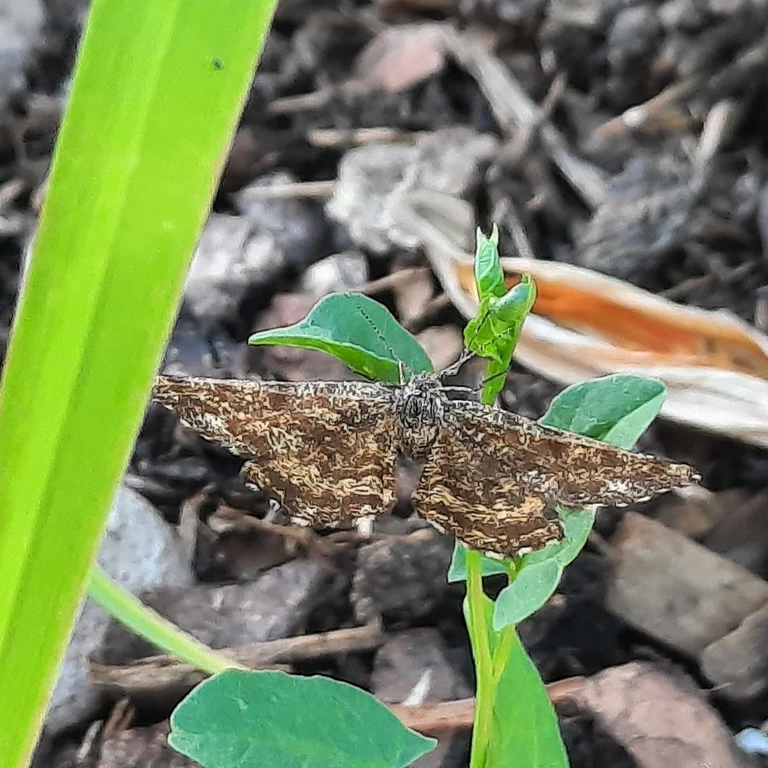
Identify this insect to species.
Ematurga atomaria
